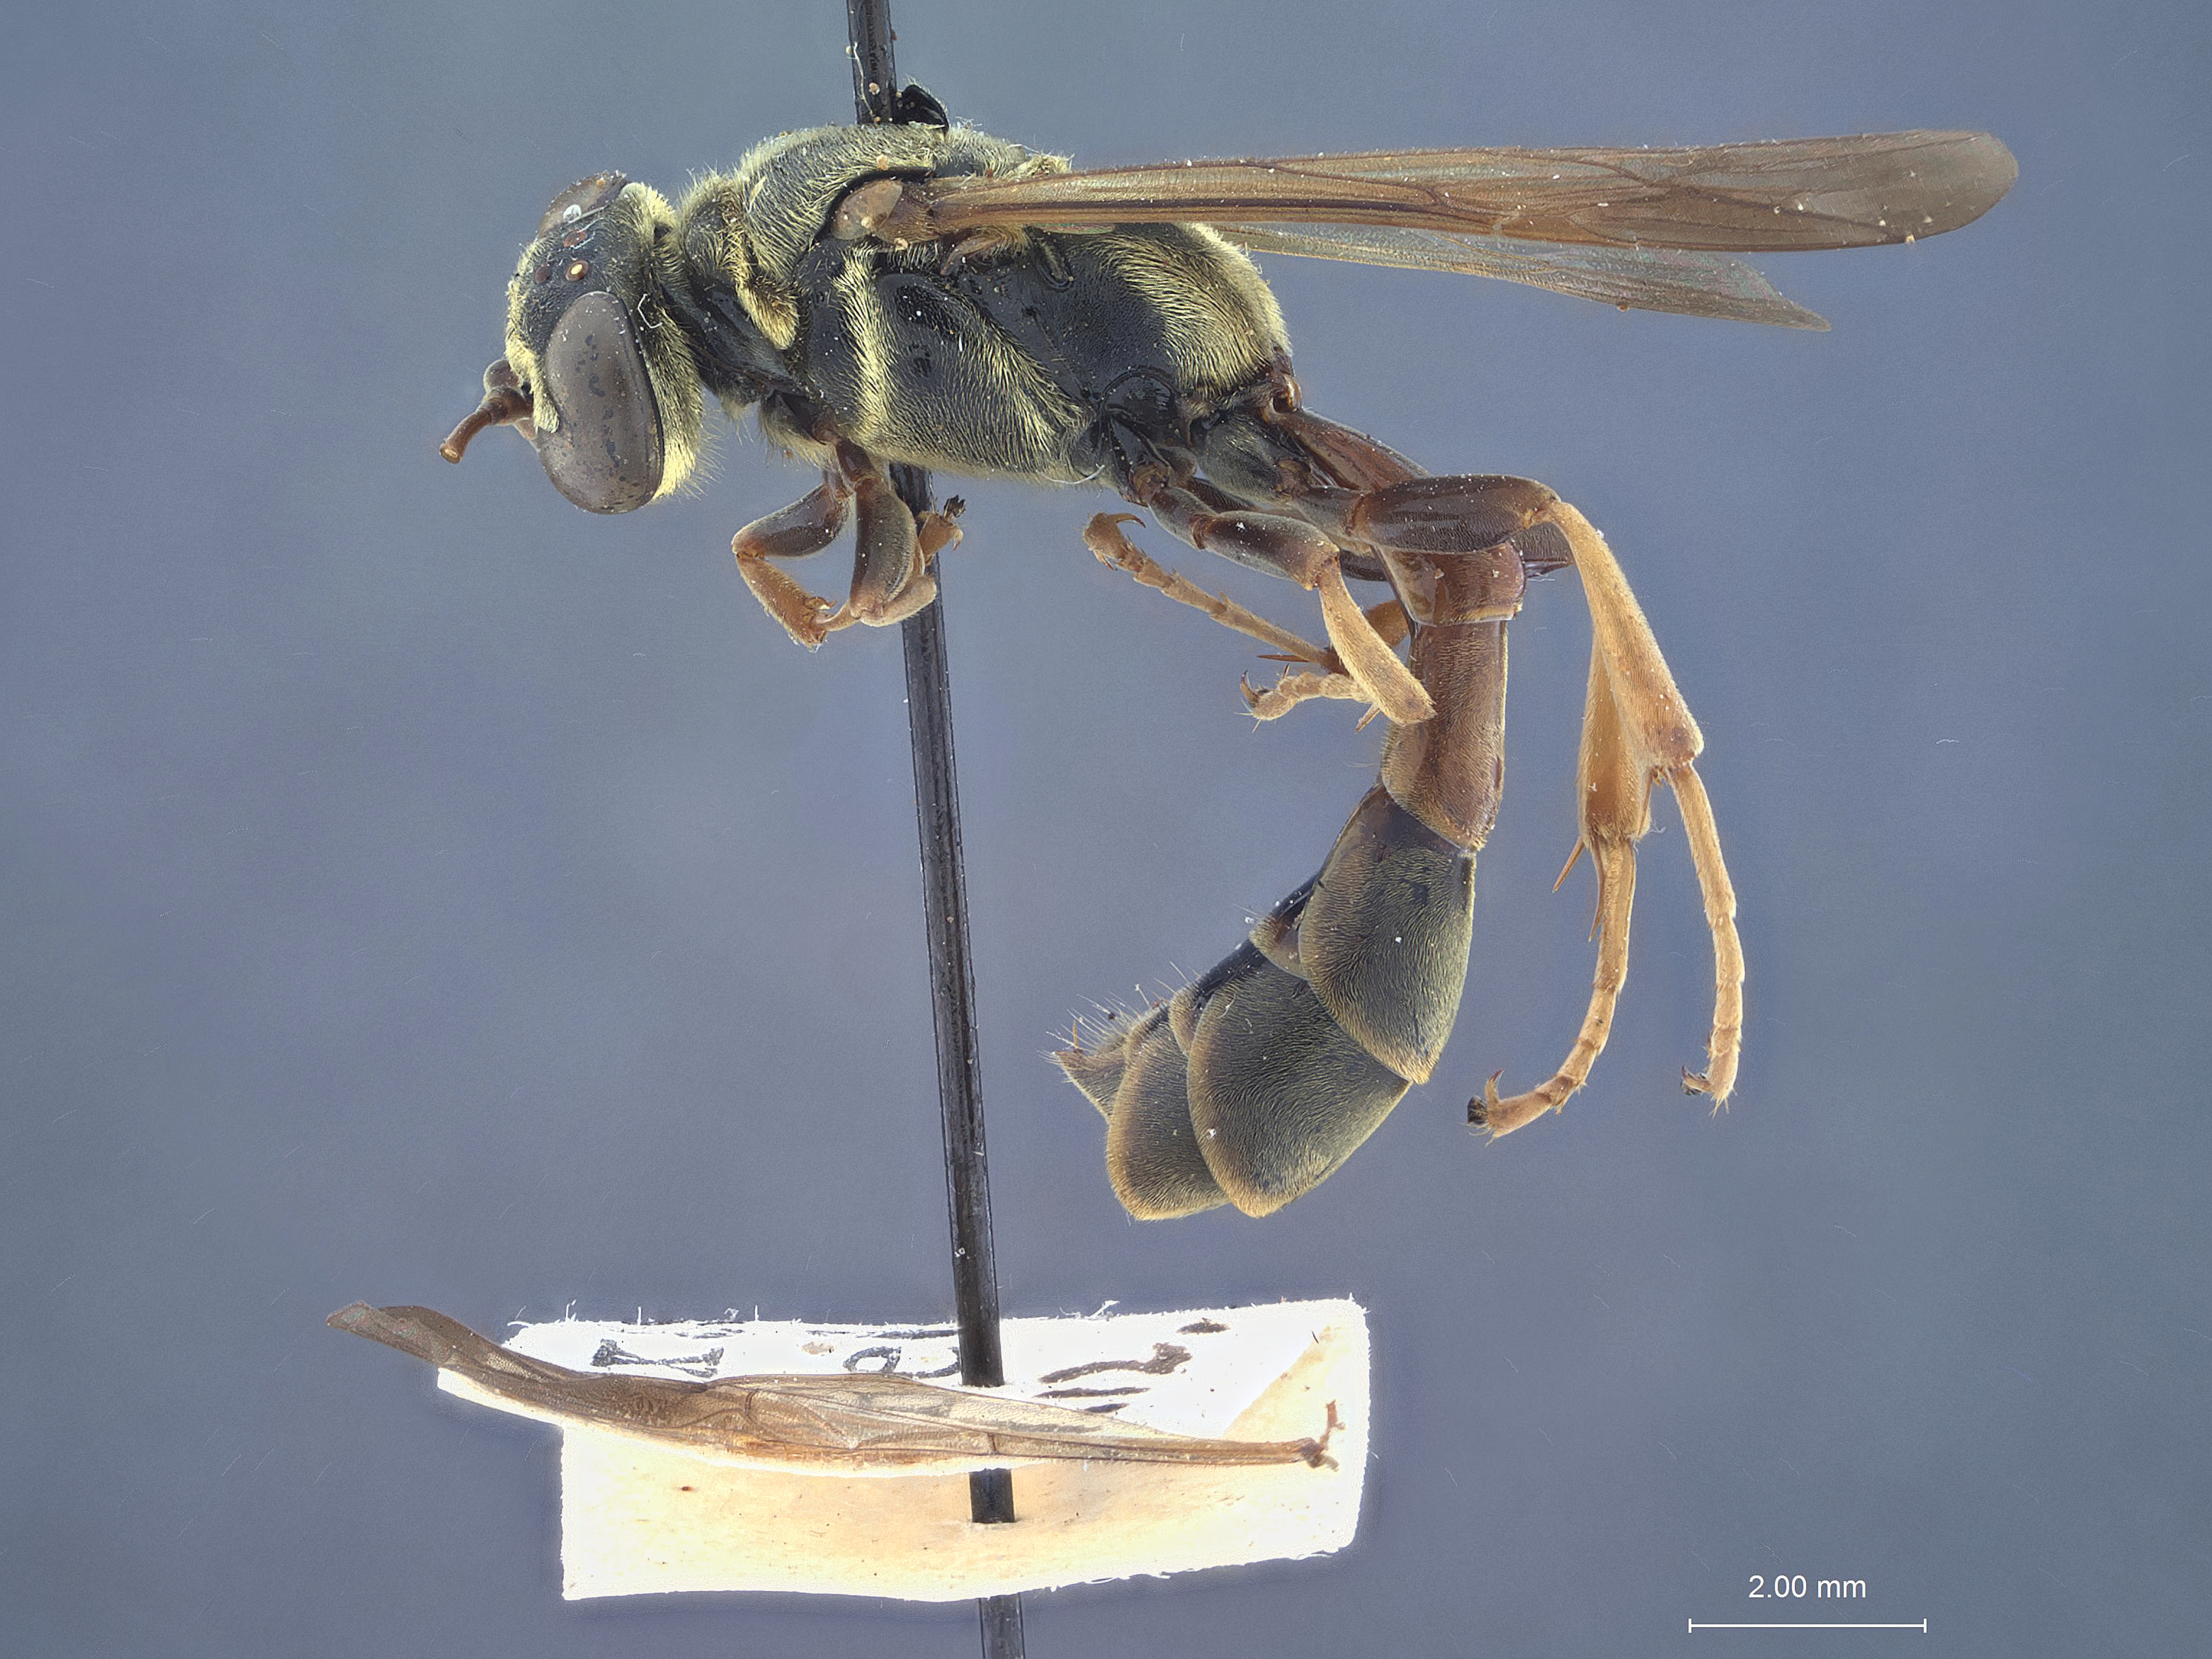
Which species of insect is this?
Trypoxylon relativum
